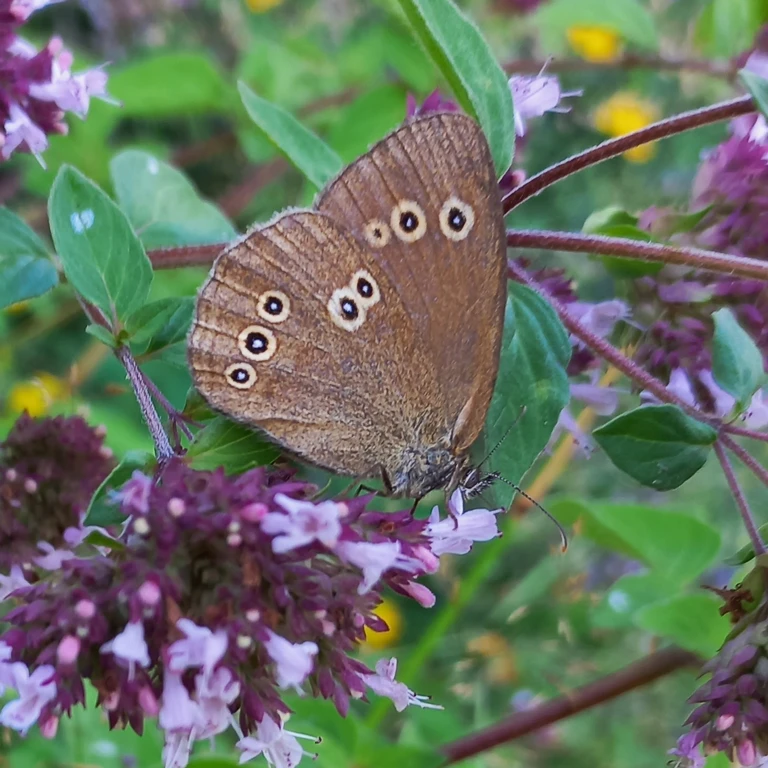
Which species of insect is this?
Aphantopus hyperantus
